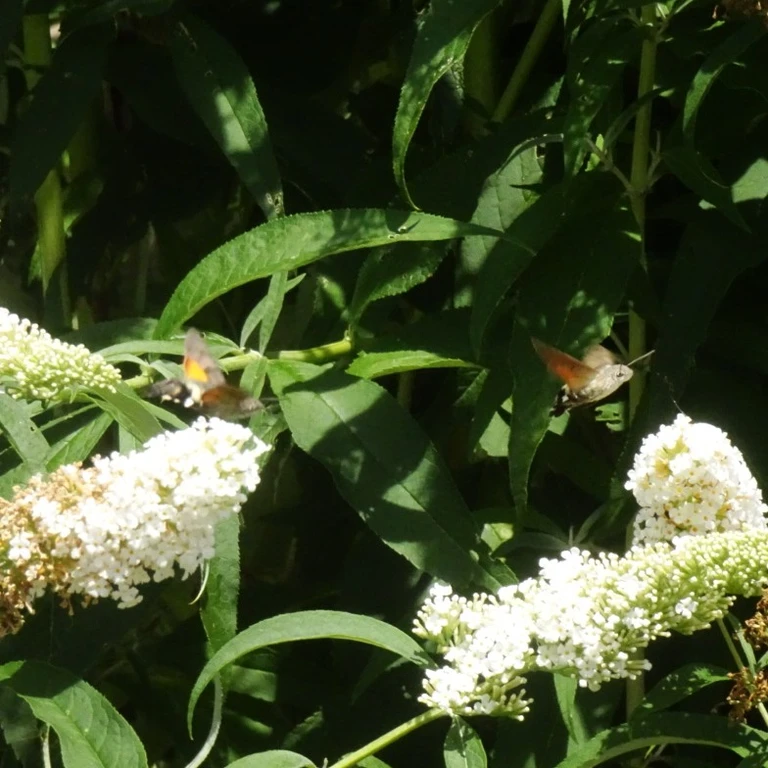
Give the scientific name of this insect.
Macroglossum stellatarum
